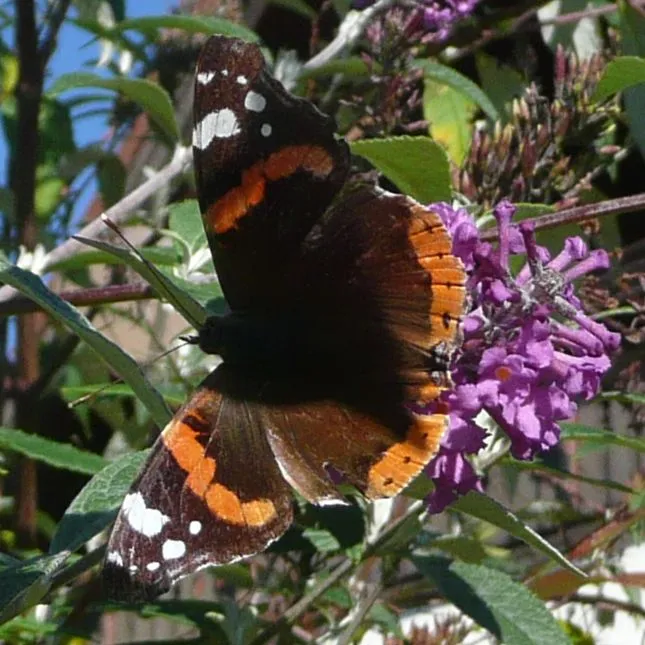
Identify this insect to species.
Vanessa atalanta
